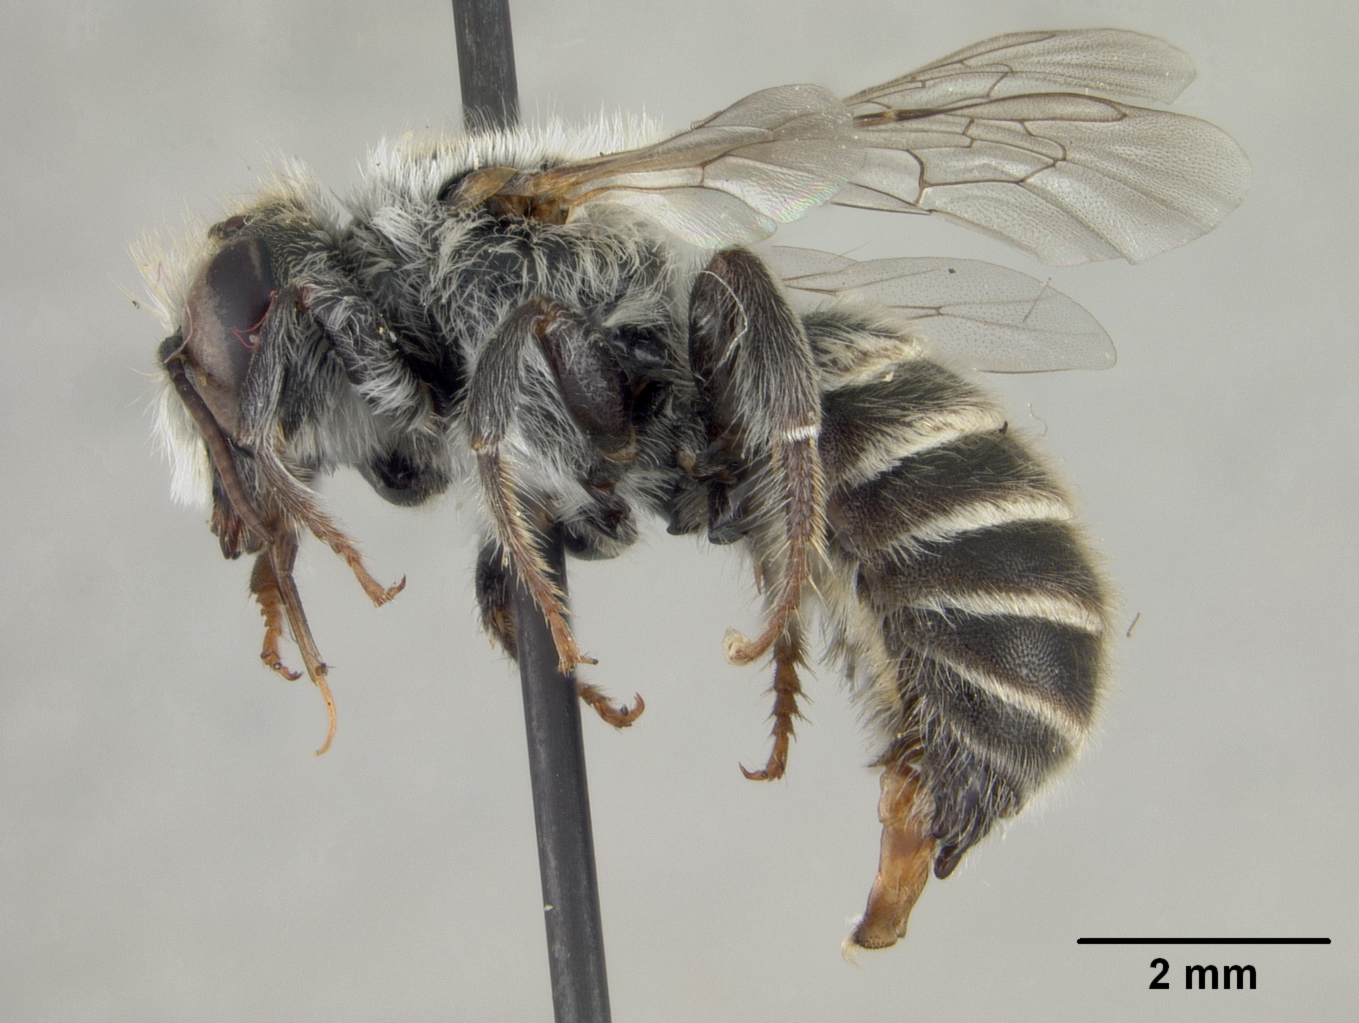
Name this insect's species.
Proteriades zuni
